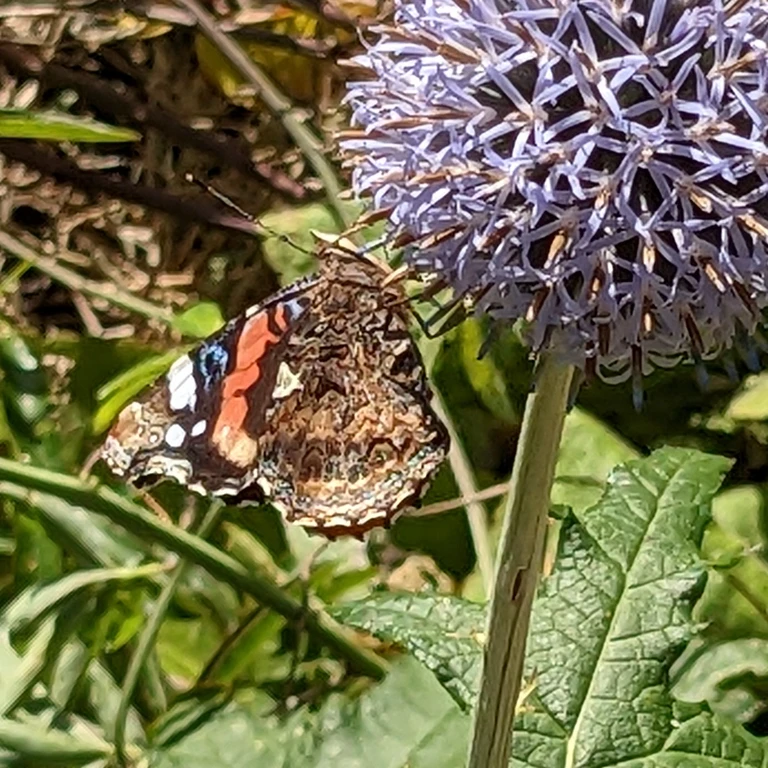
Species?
Vanessa atalanta
